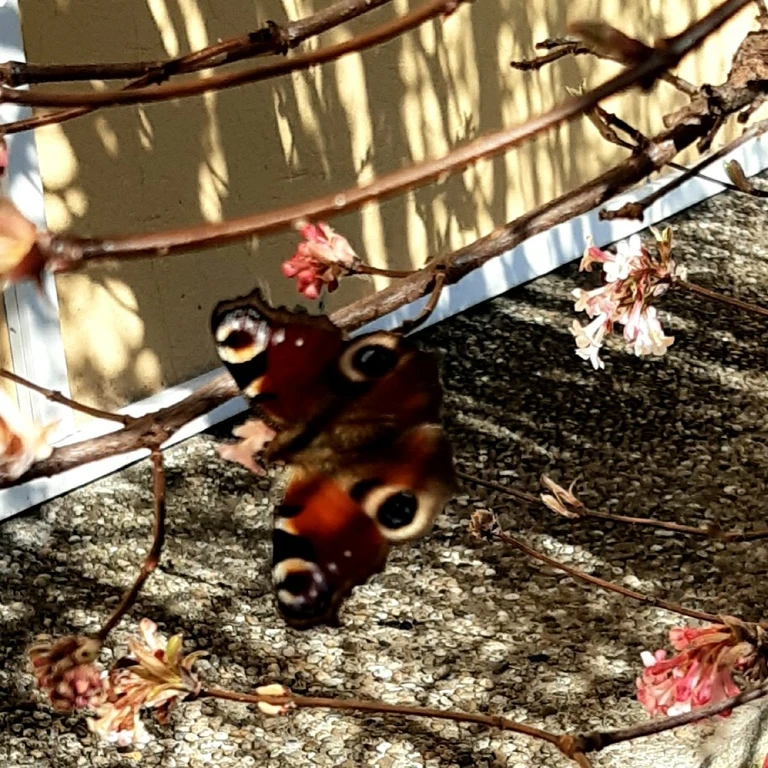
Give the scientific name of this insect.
Aglais io
